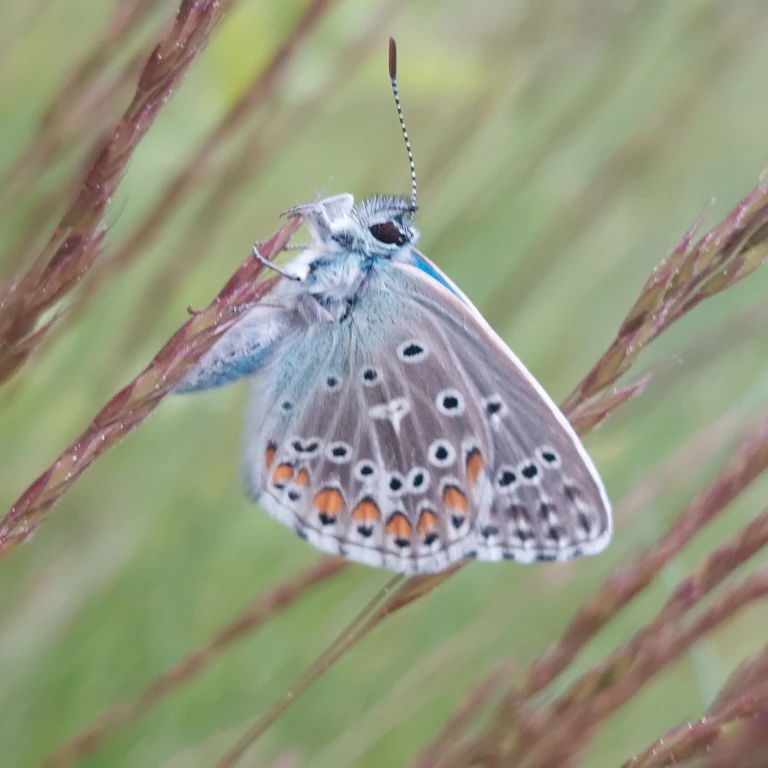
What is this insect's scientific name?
Lysandra bellargus
